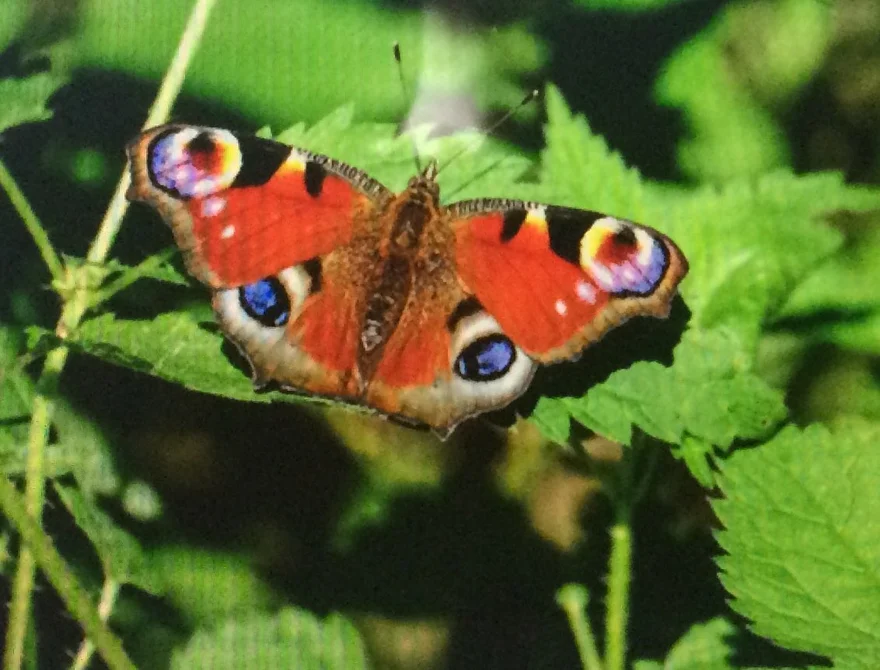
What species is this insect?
Aglais io
